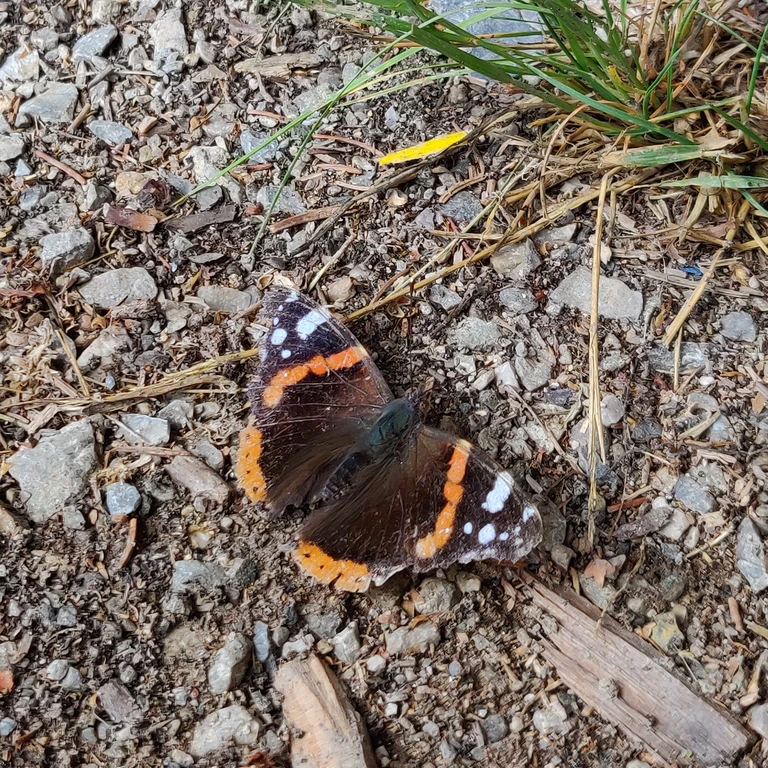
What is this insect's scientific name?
Vanessa atalanta
